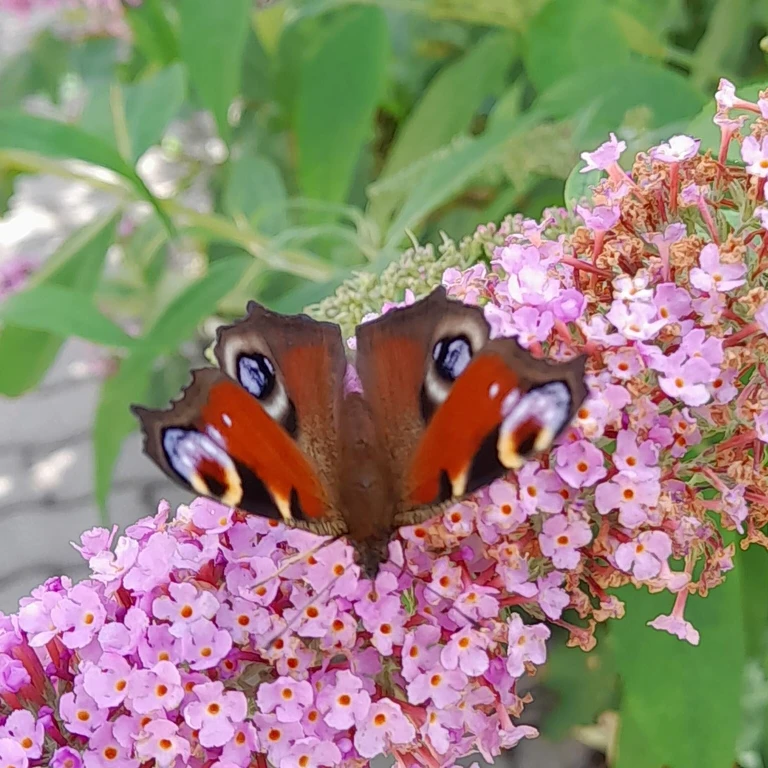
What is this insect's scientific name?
Aglais io
